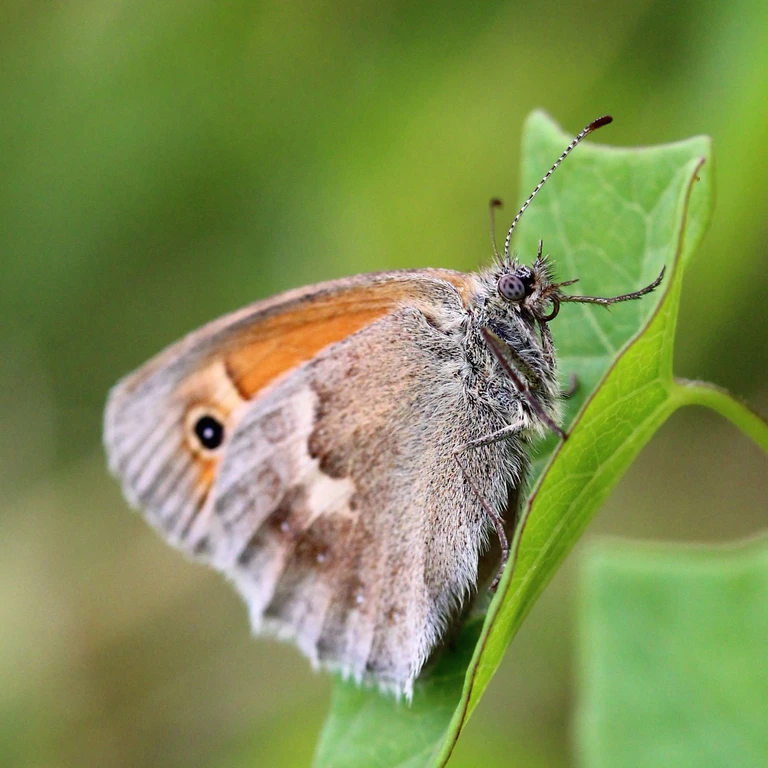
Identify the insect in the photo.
Coenonympha pamphilus
